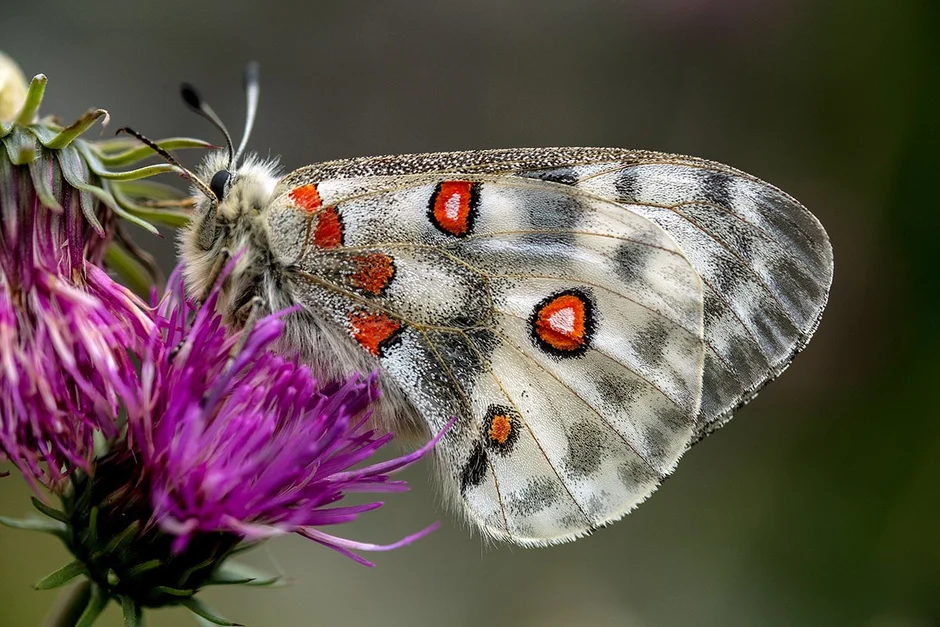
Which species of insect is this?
Parnassius apollo
